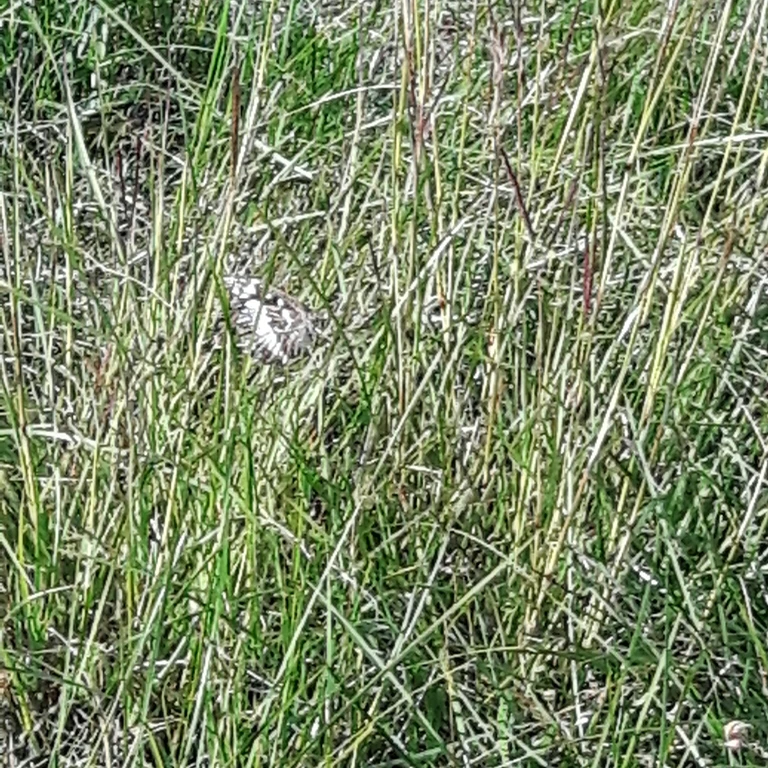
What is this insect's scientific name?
Brintesia circe
